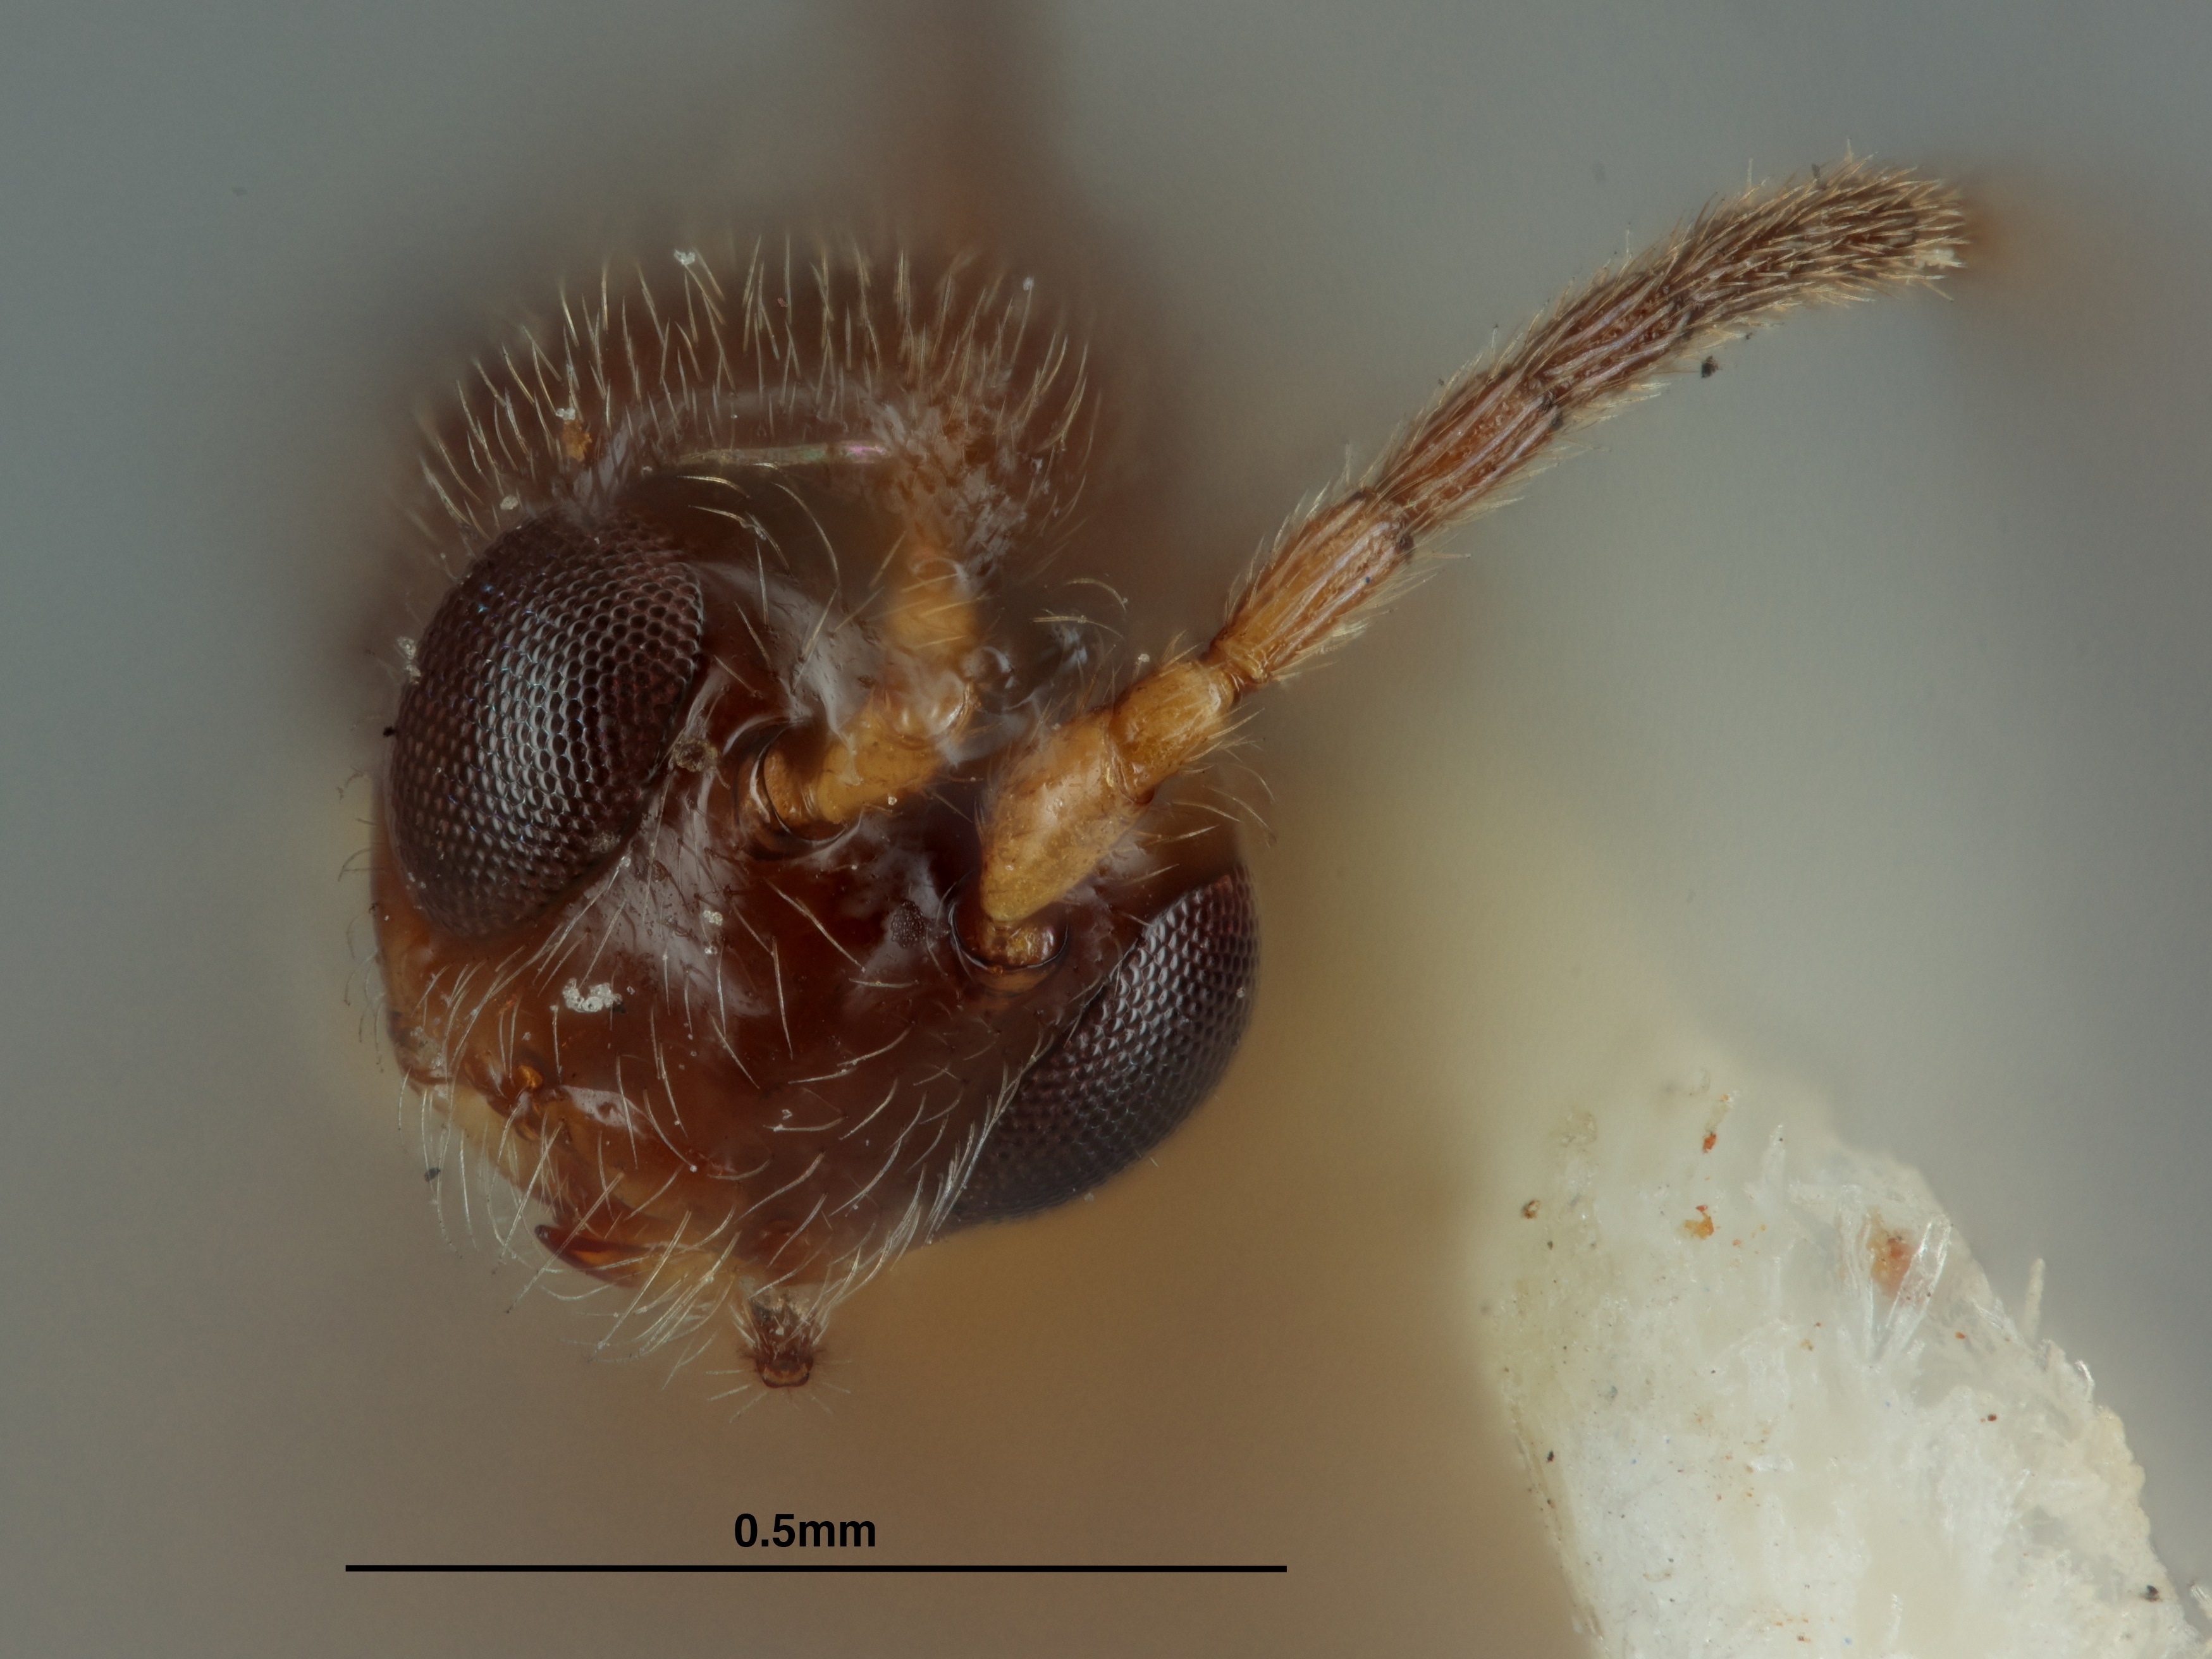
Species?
Parachasma riopereneum
